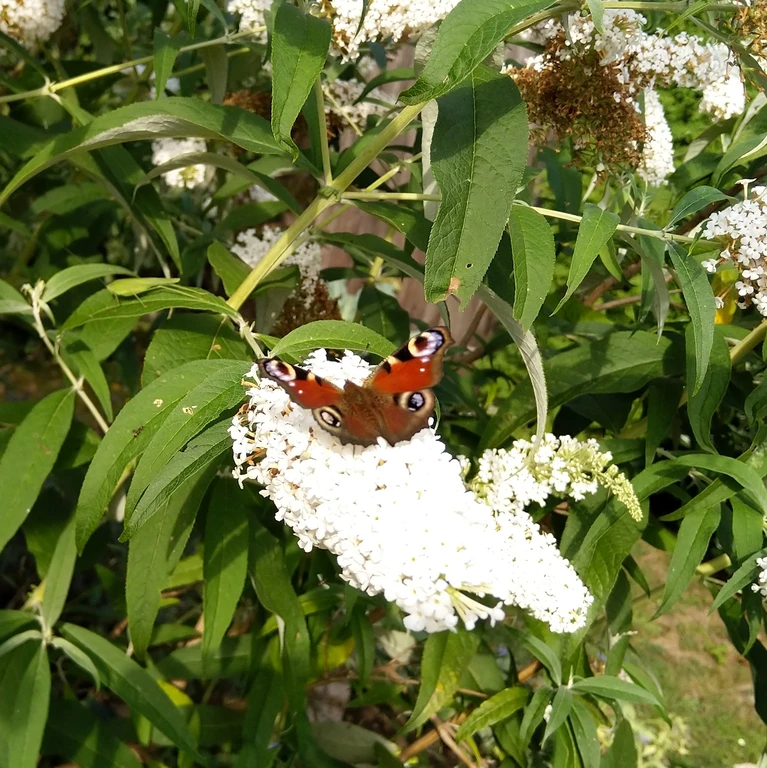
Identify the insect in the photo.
Aglais io
